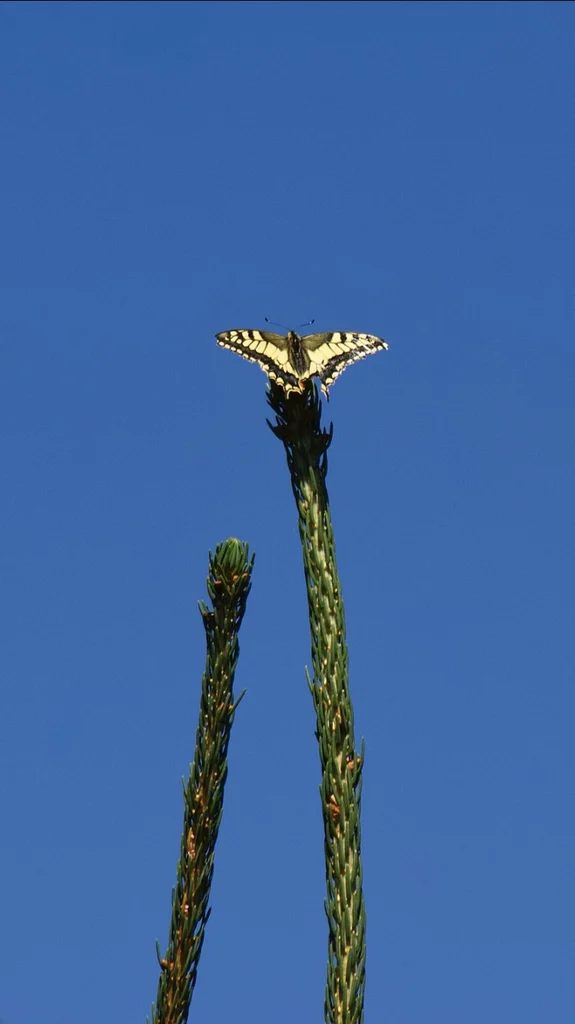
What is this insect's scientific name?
Papilio machaon
